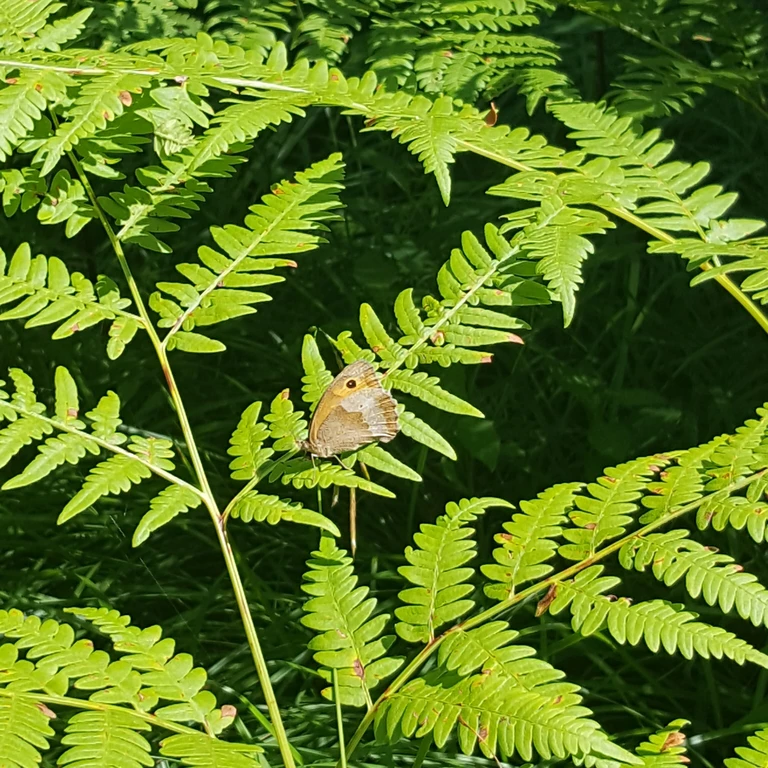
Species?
Maniola jurtina
